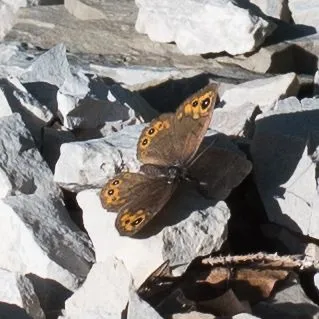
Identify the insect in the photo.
Lasiommata petropolitana (also Pararge petropolitana)
